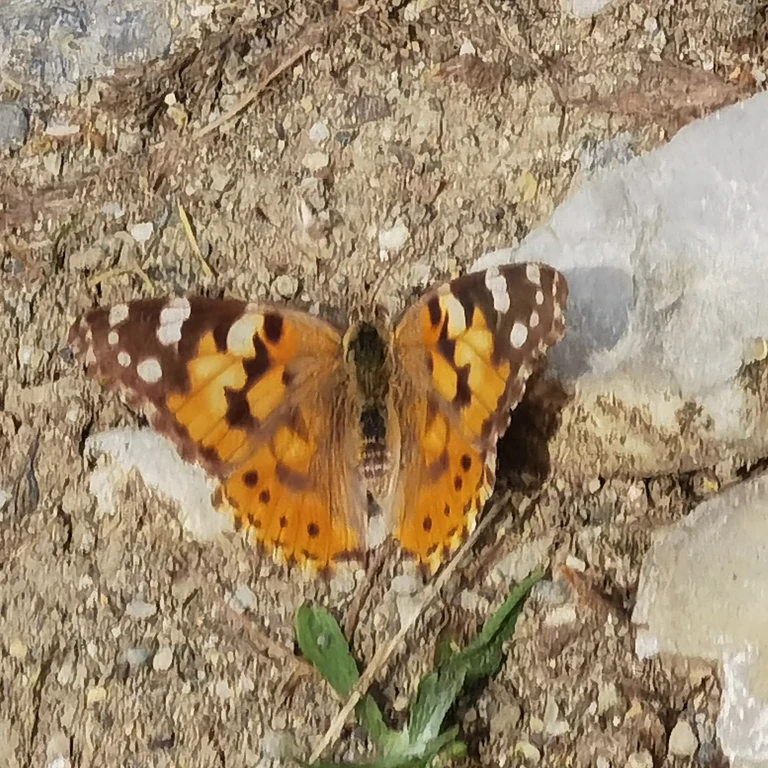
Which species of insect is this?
Vanessa cardui
